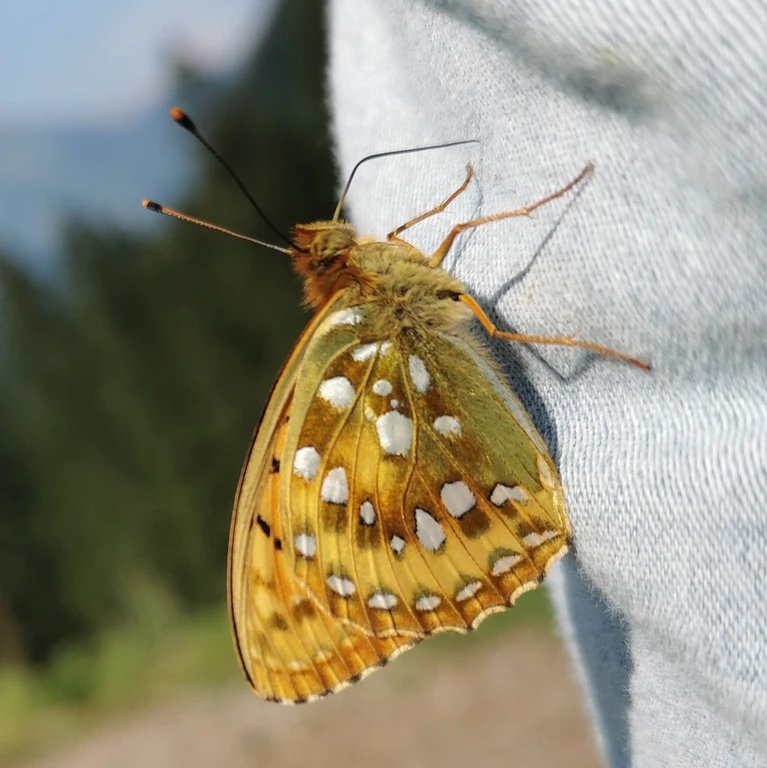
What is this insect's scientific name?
Speyeria aglaja
